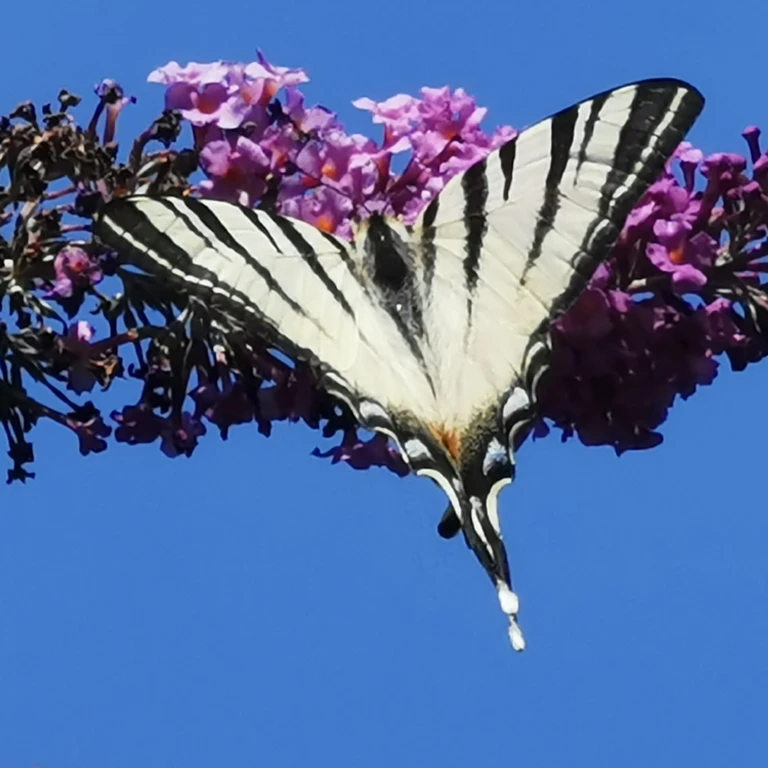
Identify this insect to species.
Iphiclides podalirius
